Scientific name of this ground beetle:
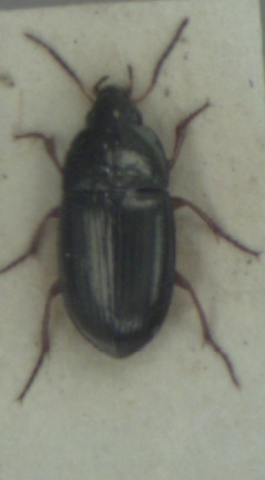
Amara familiaris
